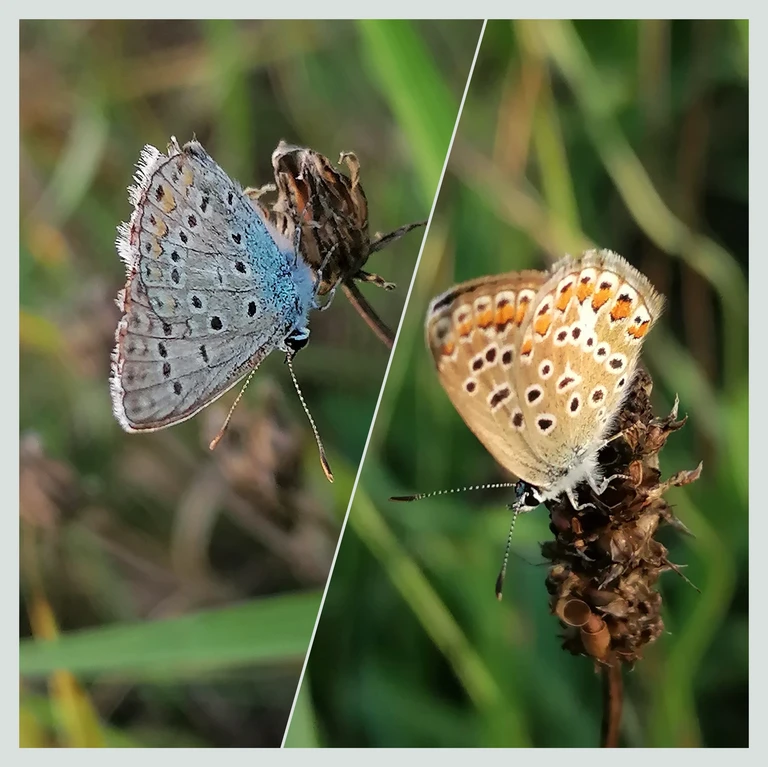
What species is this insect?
Polyommatus icarus
